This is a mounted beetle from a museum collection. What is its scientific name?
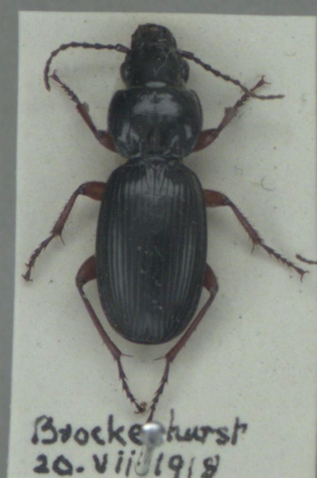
Pterostichus madidus
